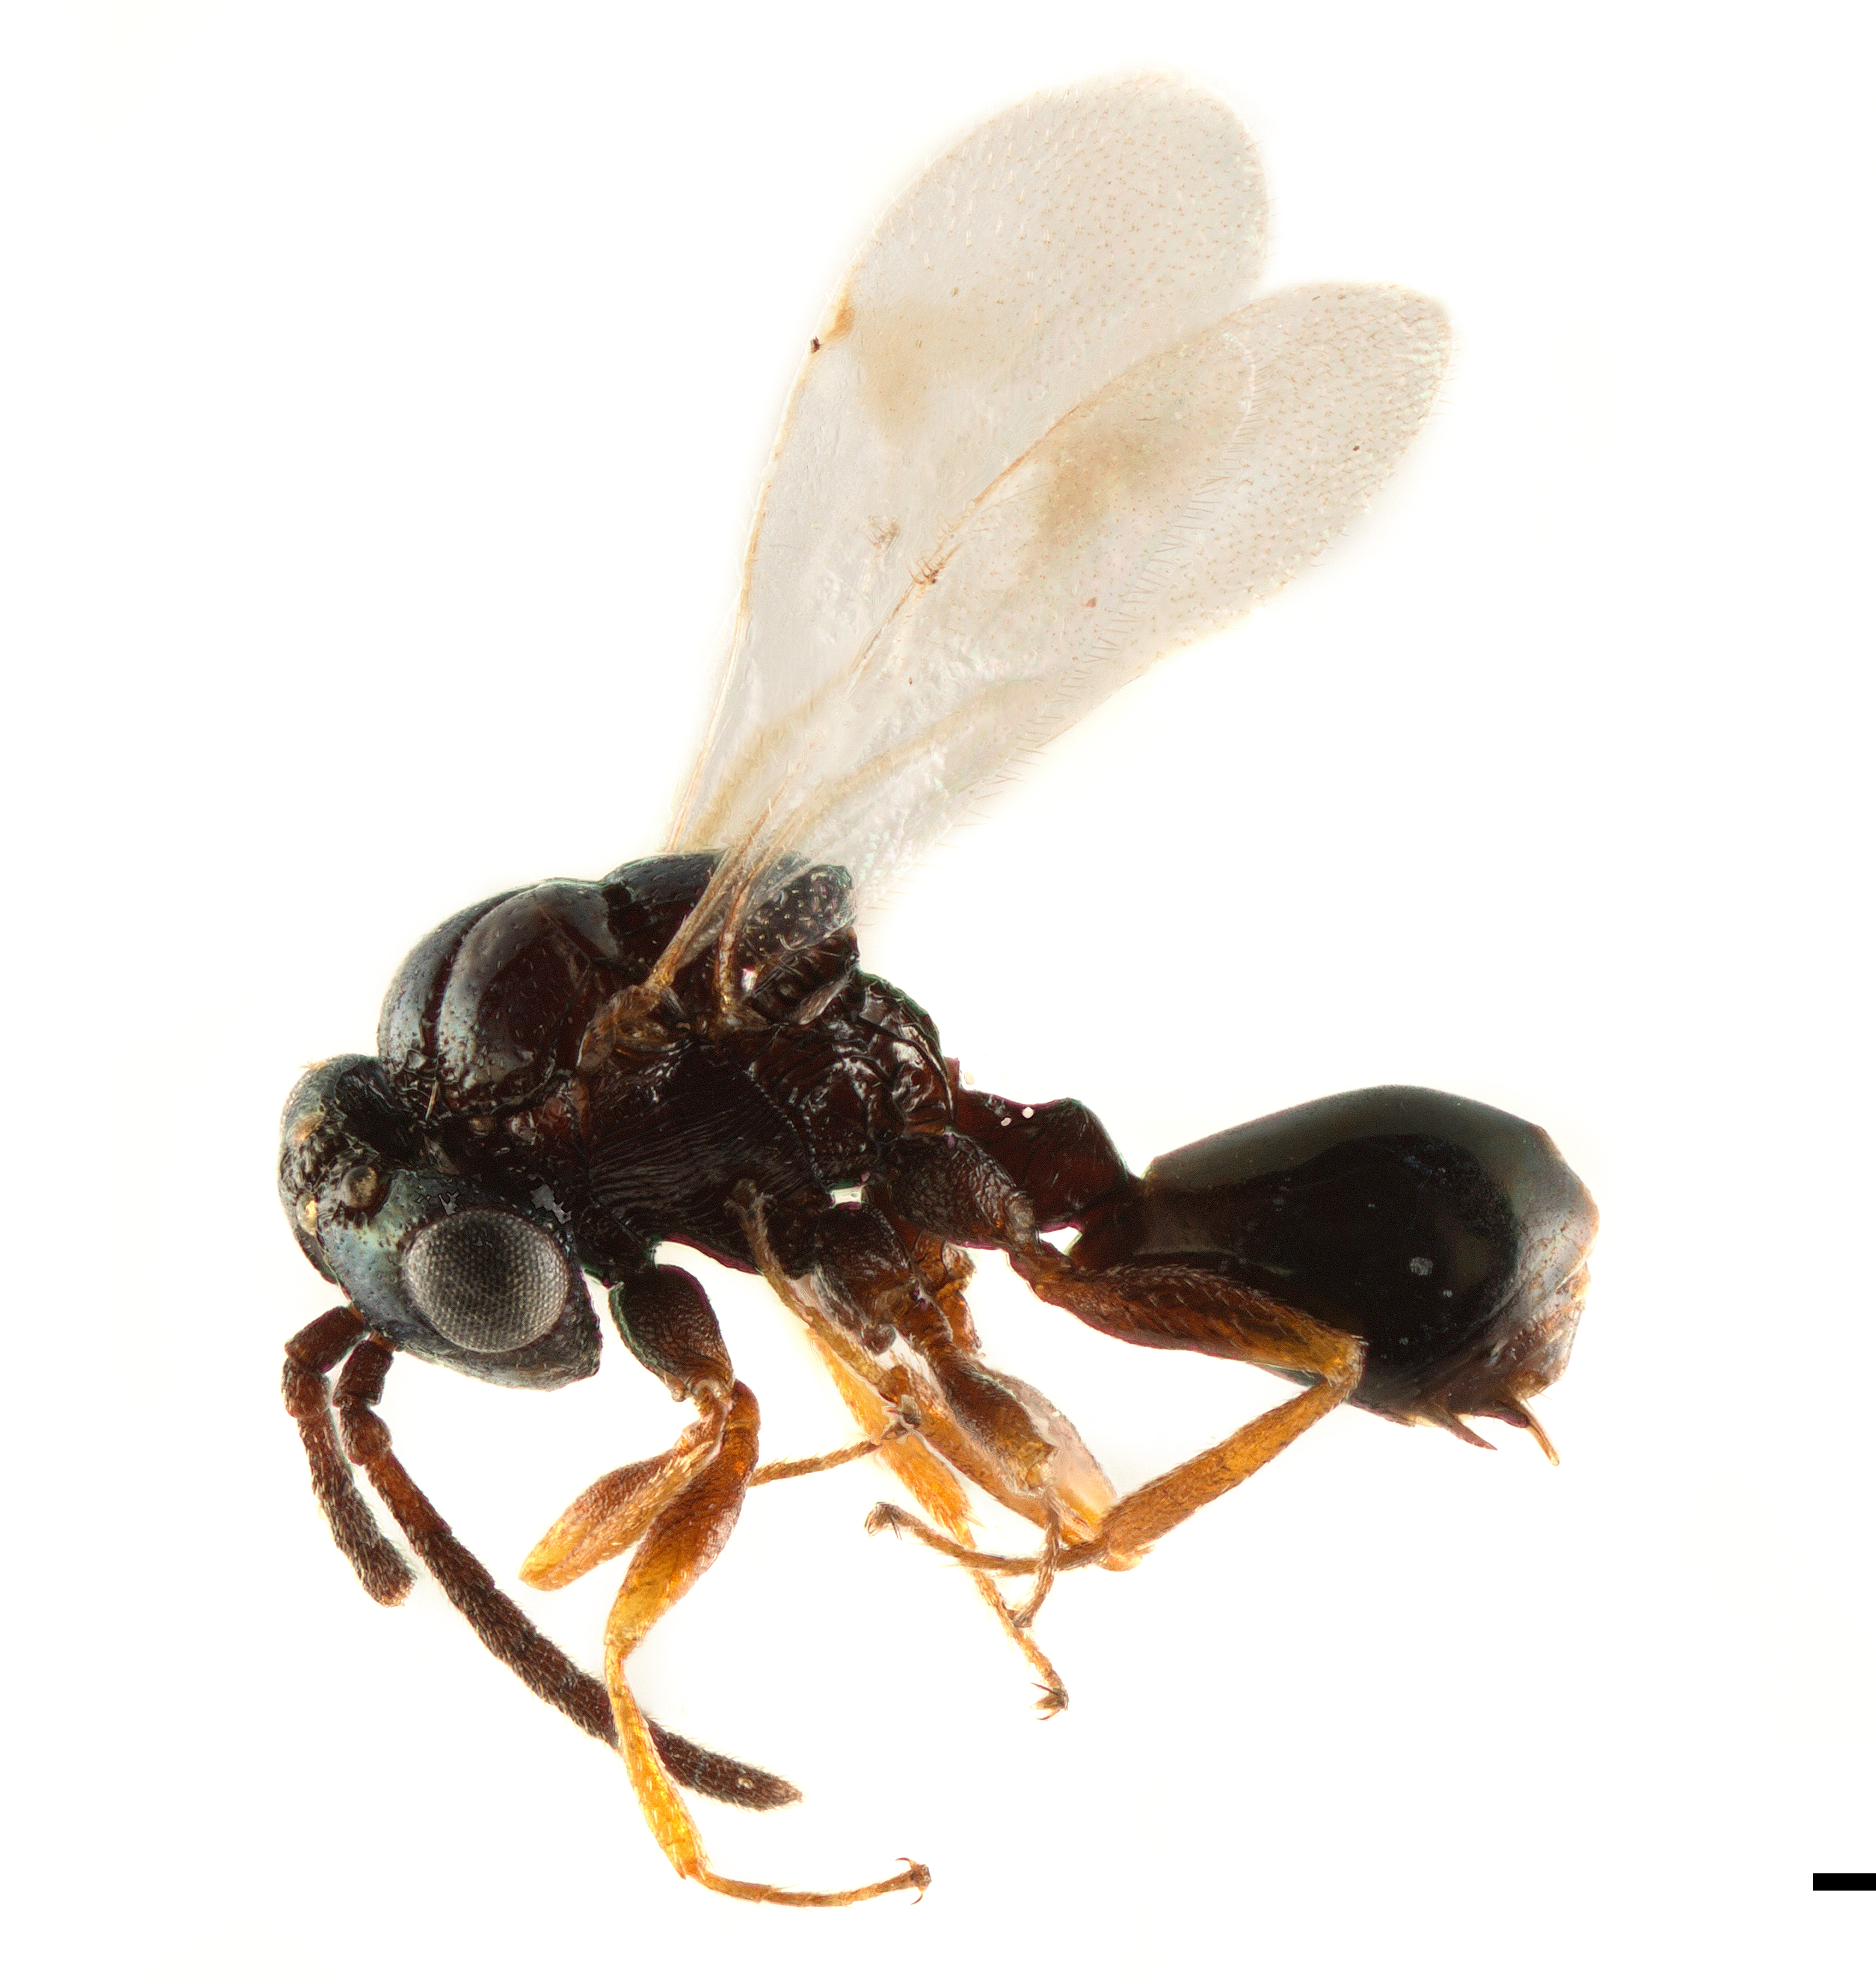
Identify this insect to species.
Pseudometagea schwarzii
